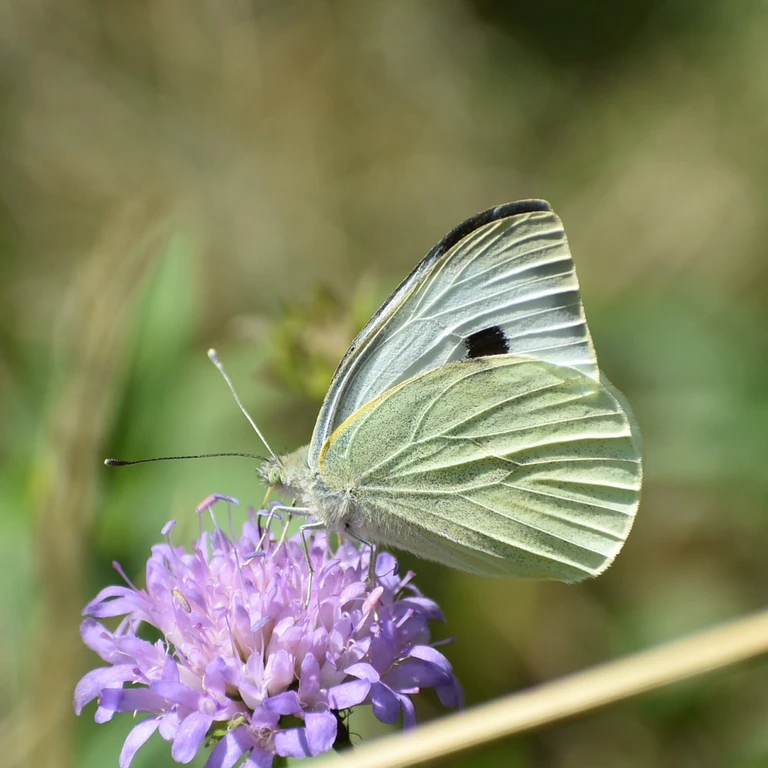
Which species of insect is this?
Pieris brassicae
